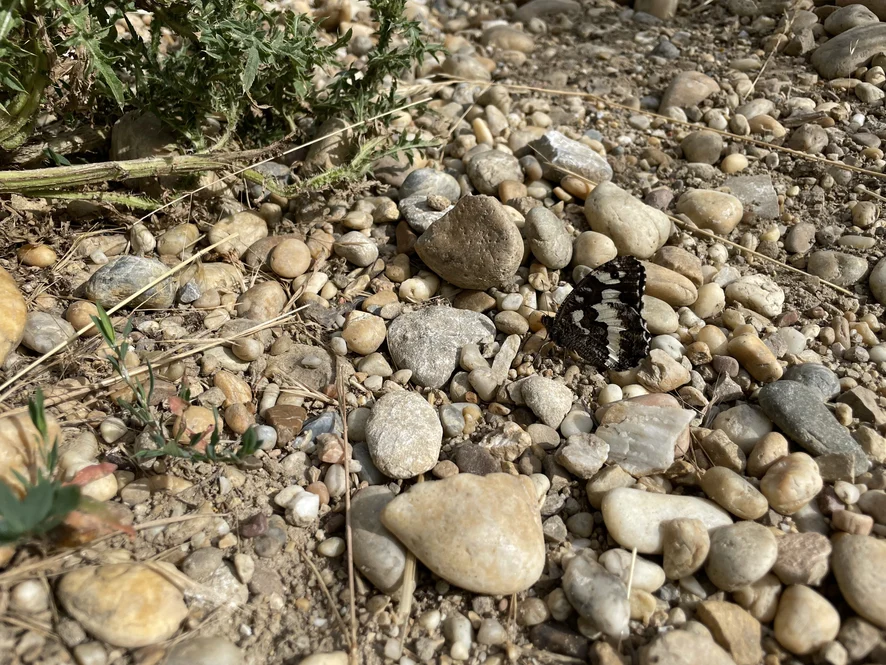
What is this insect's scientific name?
Brintesia circe
